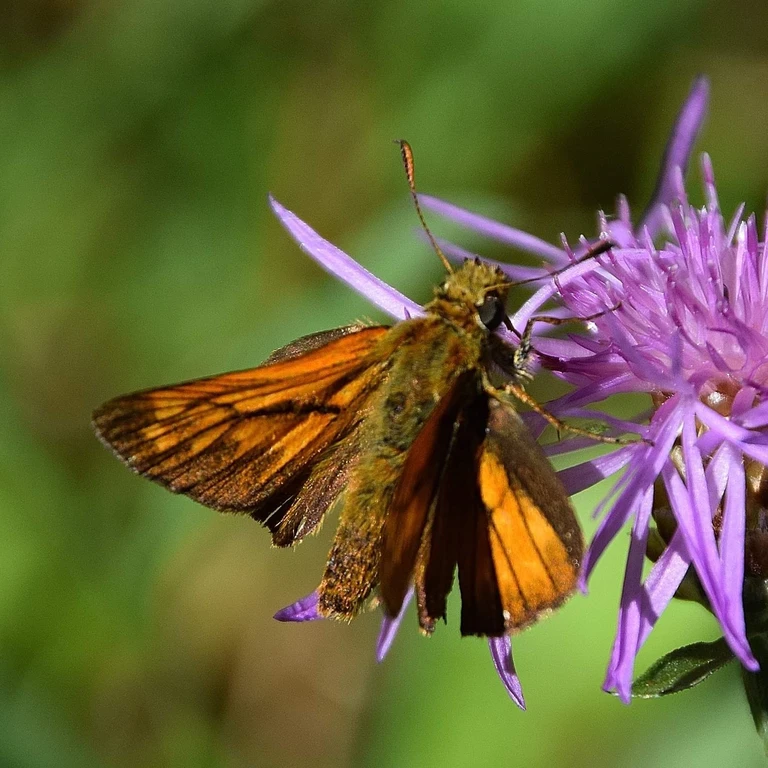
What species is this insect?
Ochlodes sylvanus (also Ochlodes venata)
